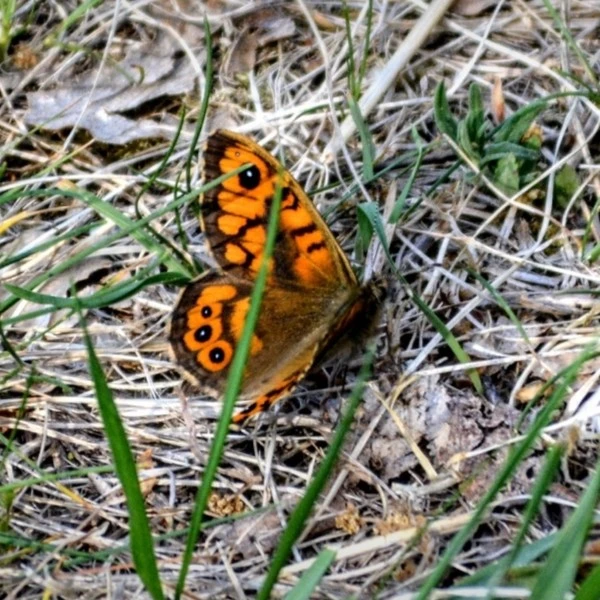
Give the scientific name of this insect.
Lasiommata megera (also Pararge megera)
